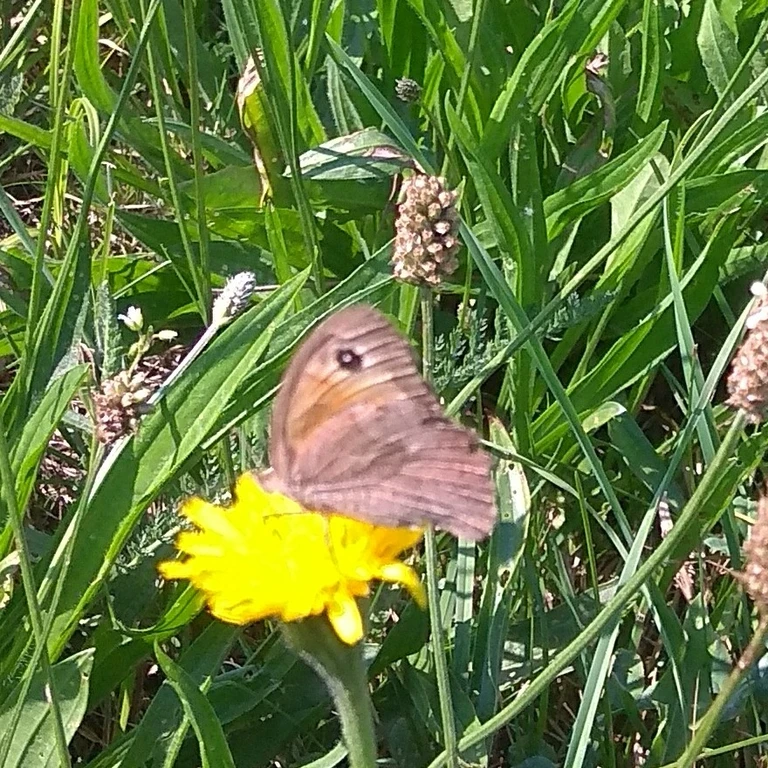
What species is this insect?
Maniola jurtina
